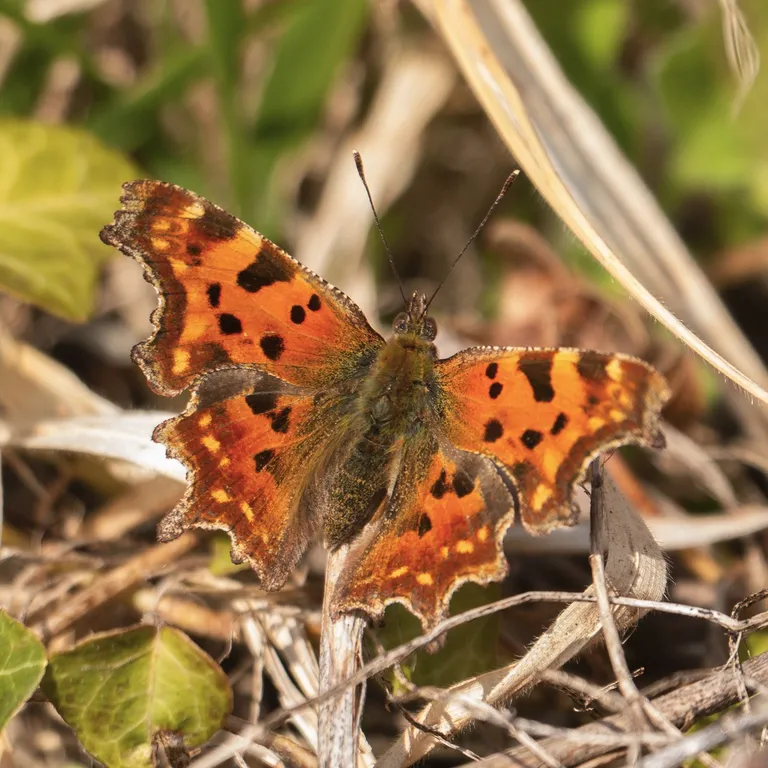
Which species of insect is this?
Polygonia c-album
